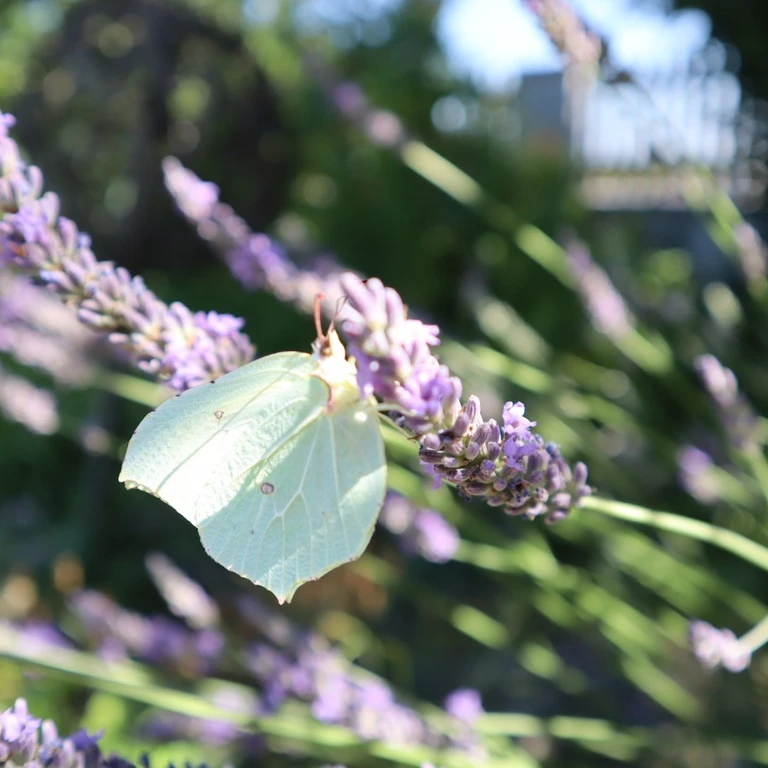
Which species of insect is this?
Gonepteryx rhamni
